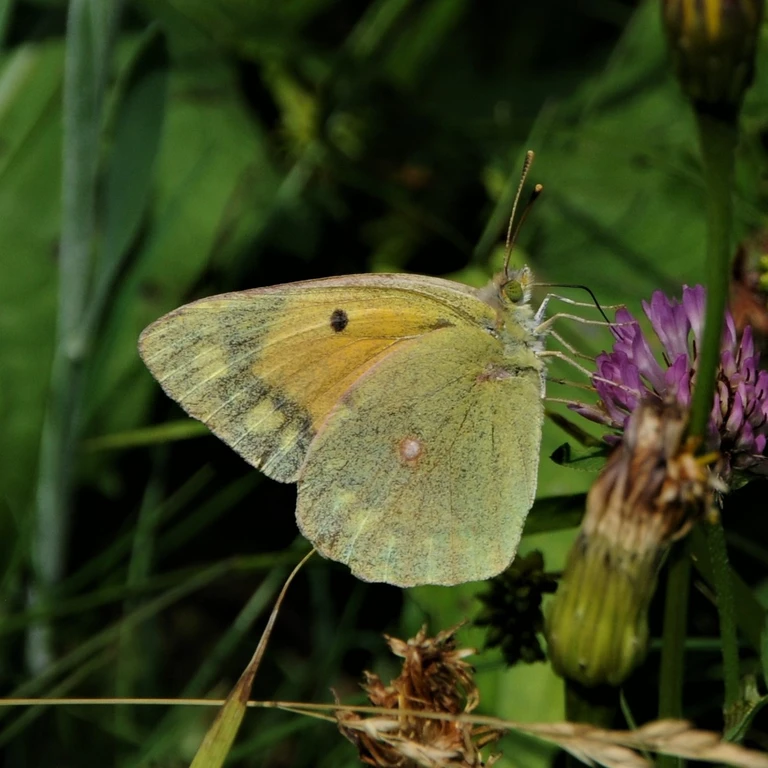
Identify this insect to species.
Colias croceus
